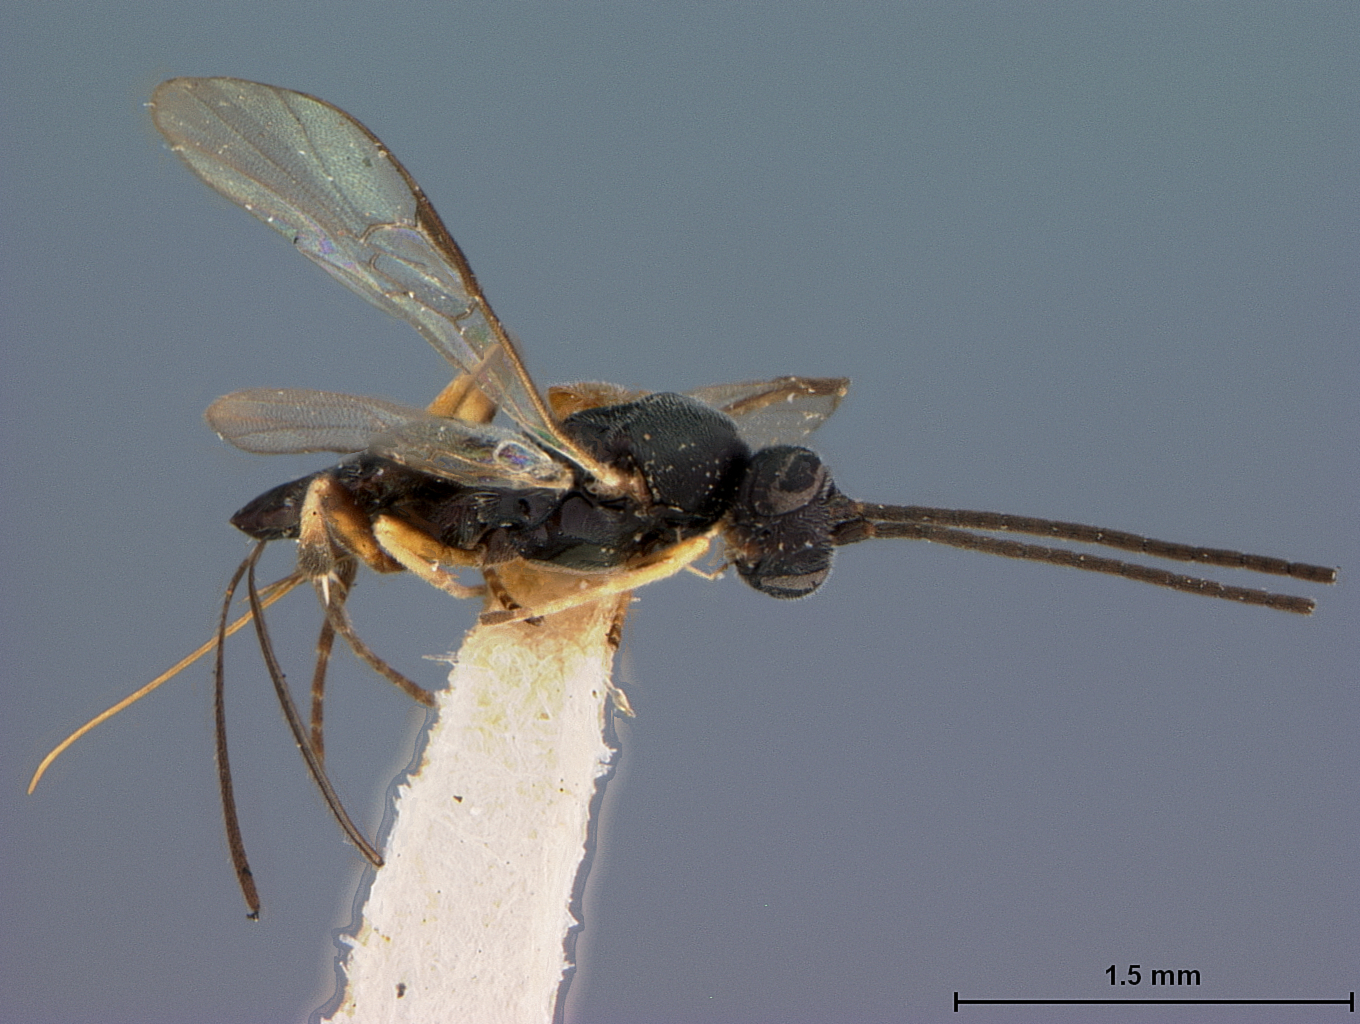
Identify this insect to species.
Apanteles californicus
